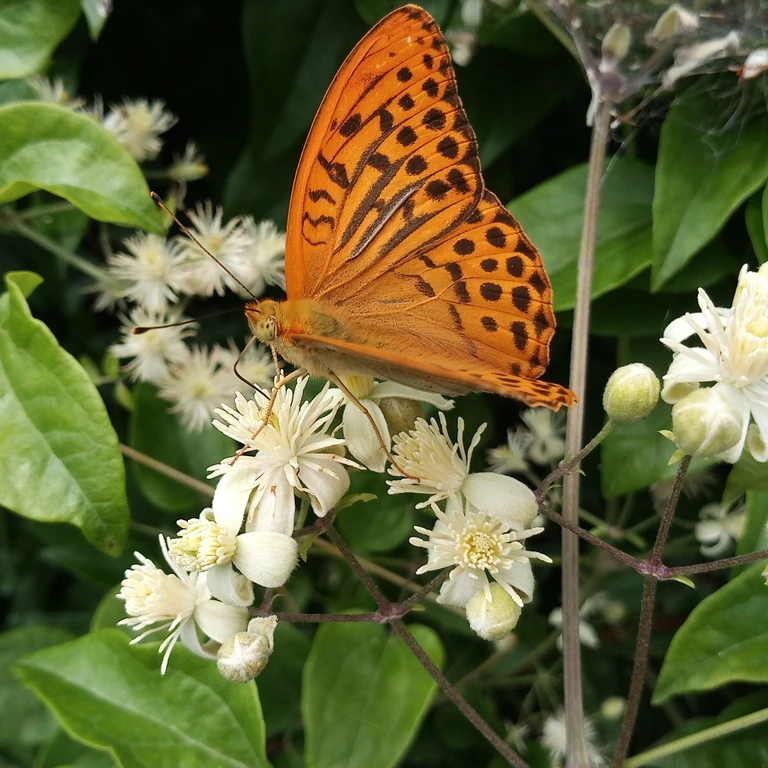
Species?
Argynnis paphia
